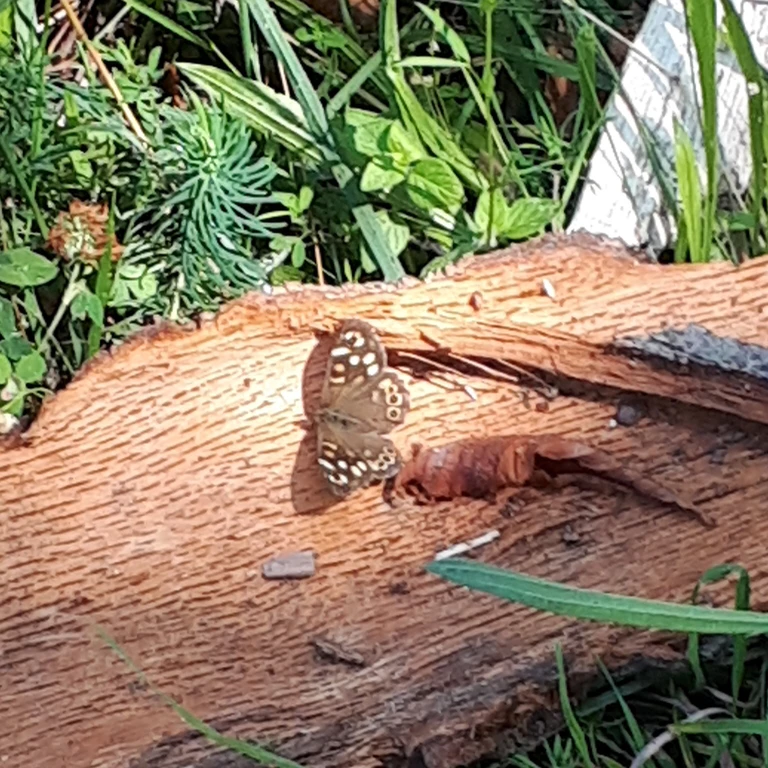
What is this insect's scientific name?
Pararge aegeria
